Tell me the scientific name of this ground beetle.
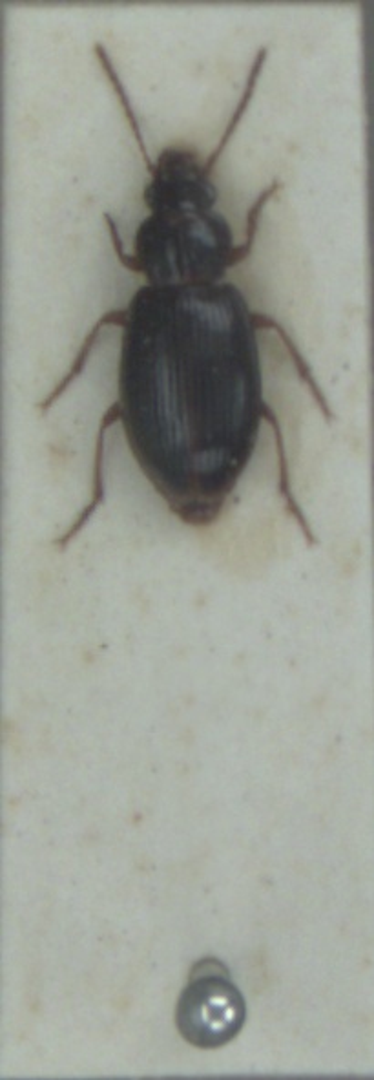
Bradycellus sharpi
